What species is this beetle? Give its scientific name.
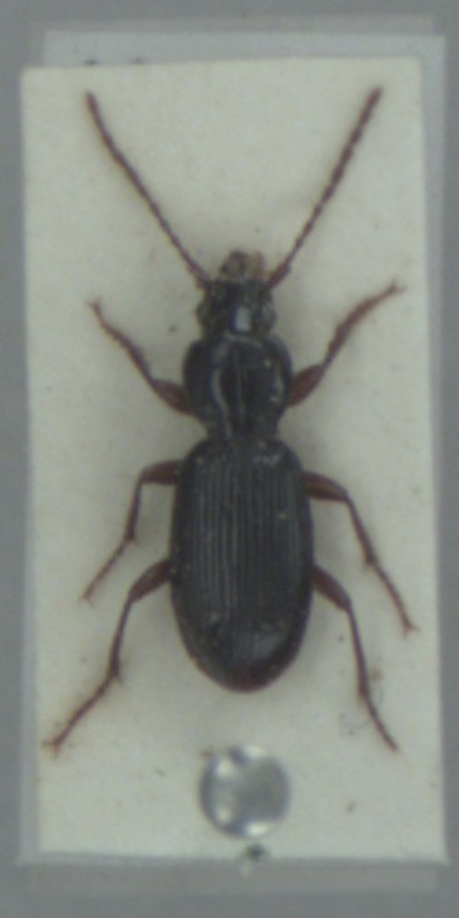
Stomis pumicatus
